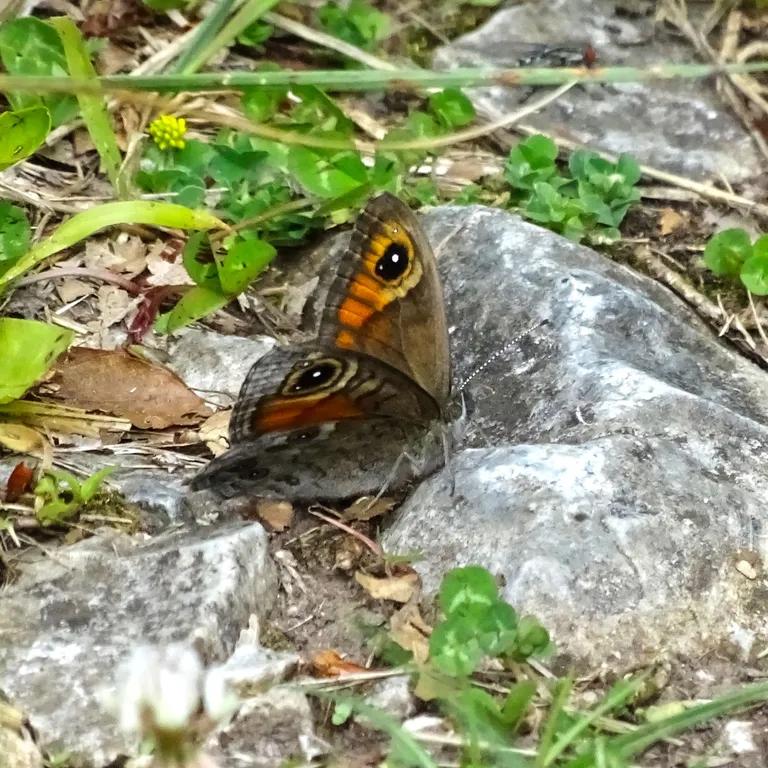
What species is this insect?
Lasiommata maera (also Pararge maera)
